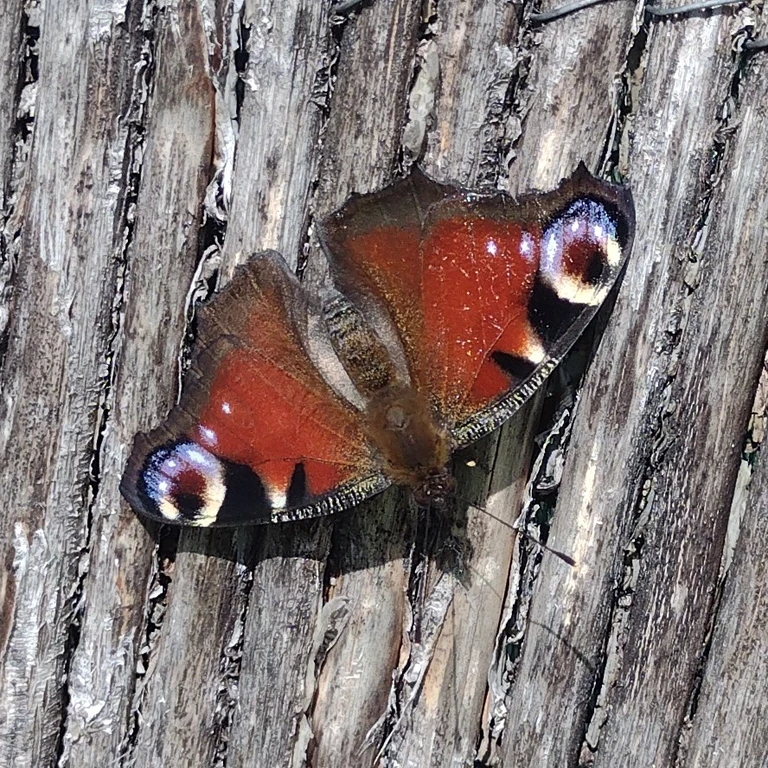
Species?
Aglais io
